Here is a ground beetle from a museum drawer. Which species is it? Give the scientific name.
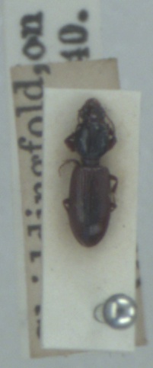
Clivina collaris
